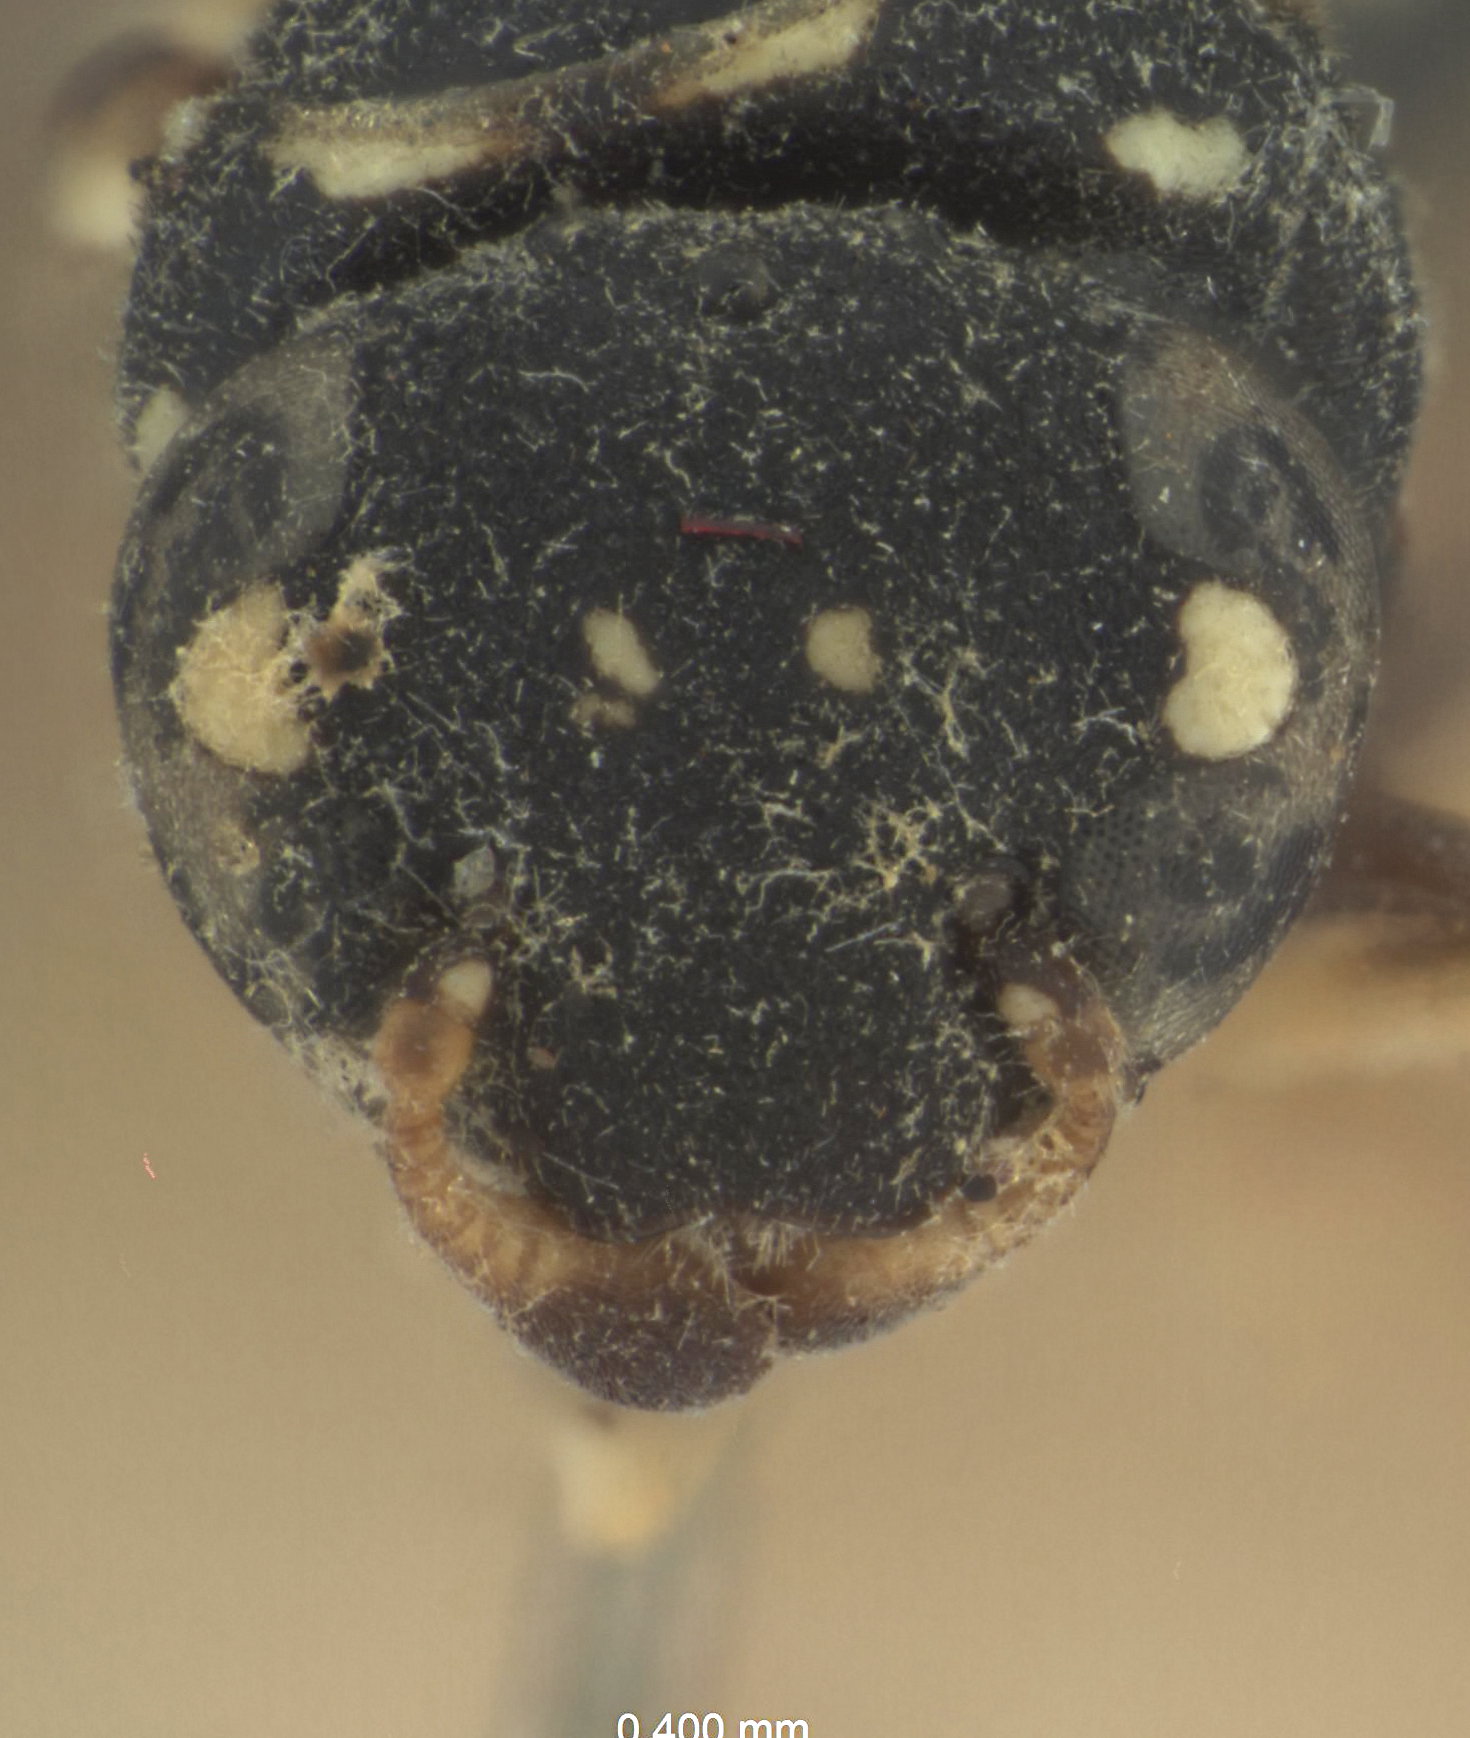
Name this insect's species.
Quartinioides helena
